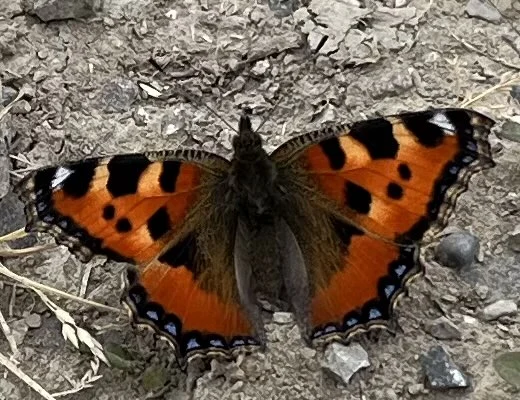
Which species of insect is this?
Aglais urticae
